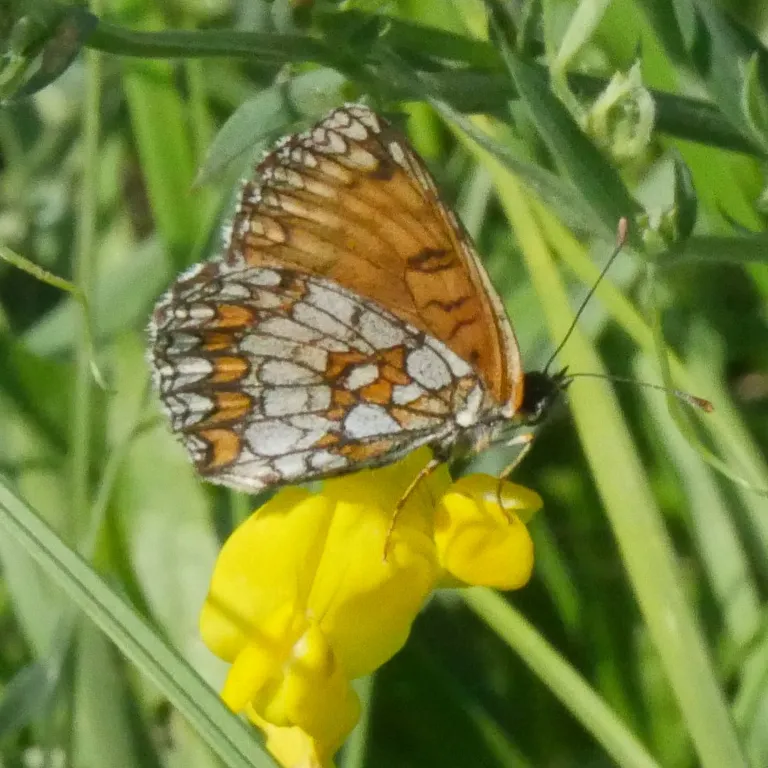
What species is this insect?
Melitaea athalia
